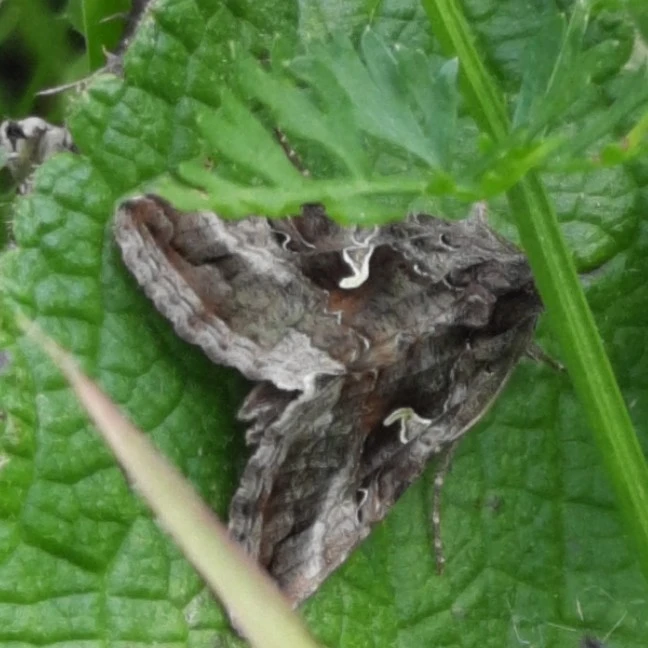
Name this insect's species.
Autographa gamma
